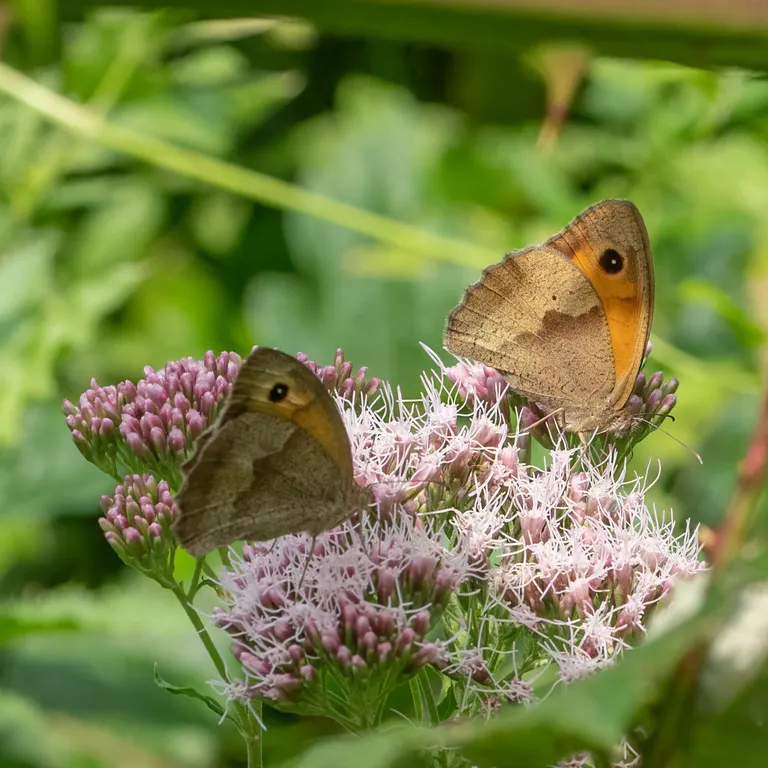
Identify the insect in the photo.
Maniola jurtina
